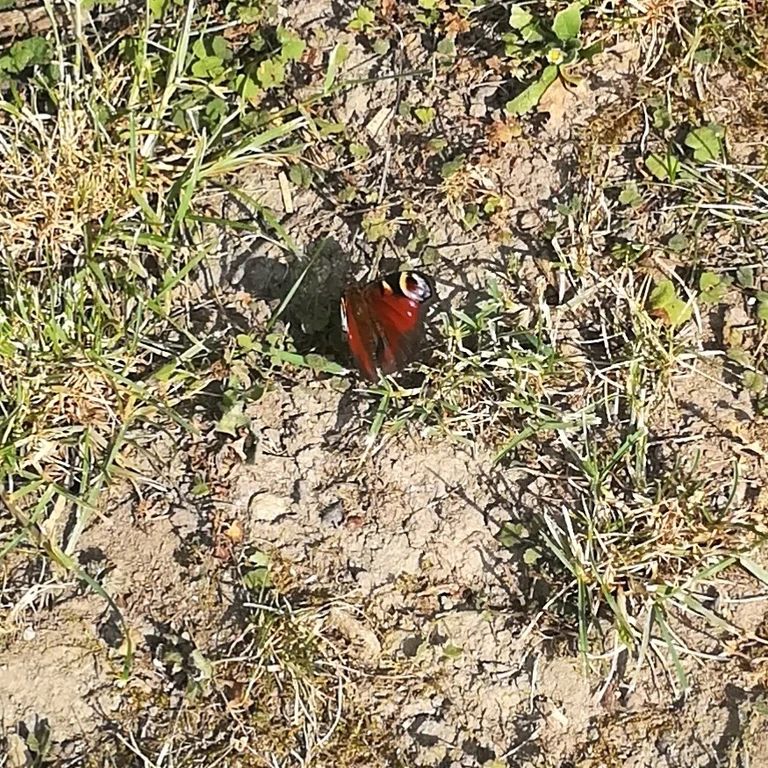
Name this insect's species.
Aglais io
